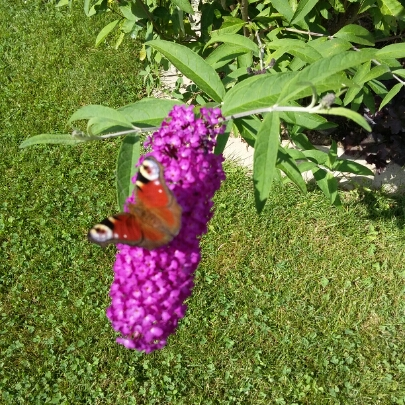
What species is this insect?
Aglais io
